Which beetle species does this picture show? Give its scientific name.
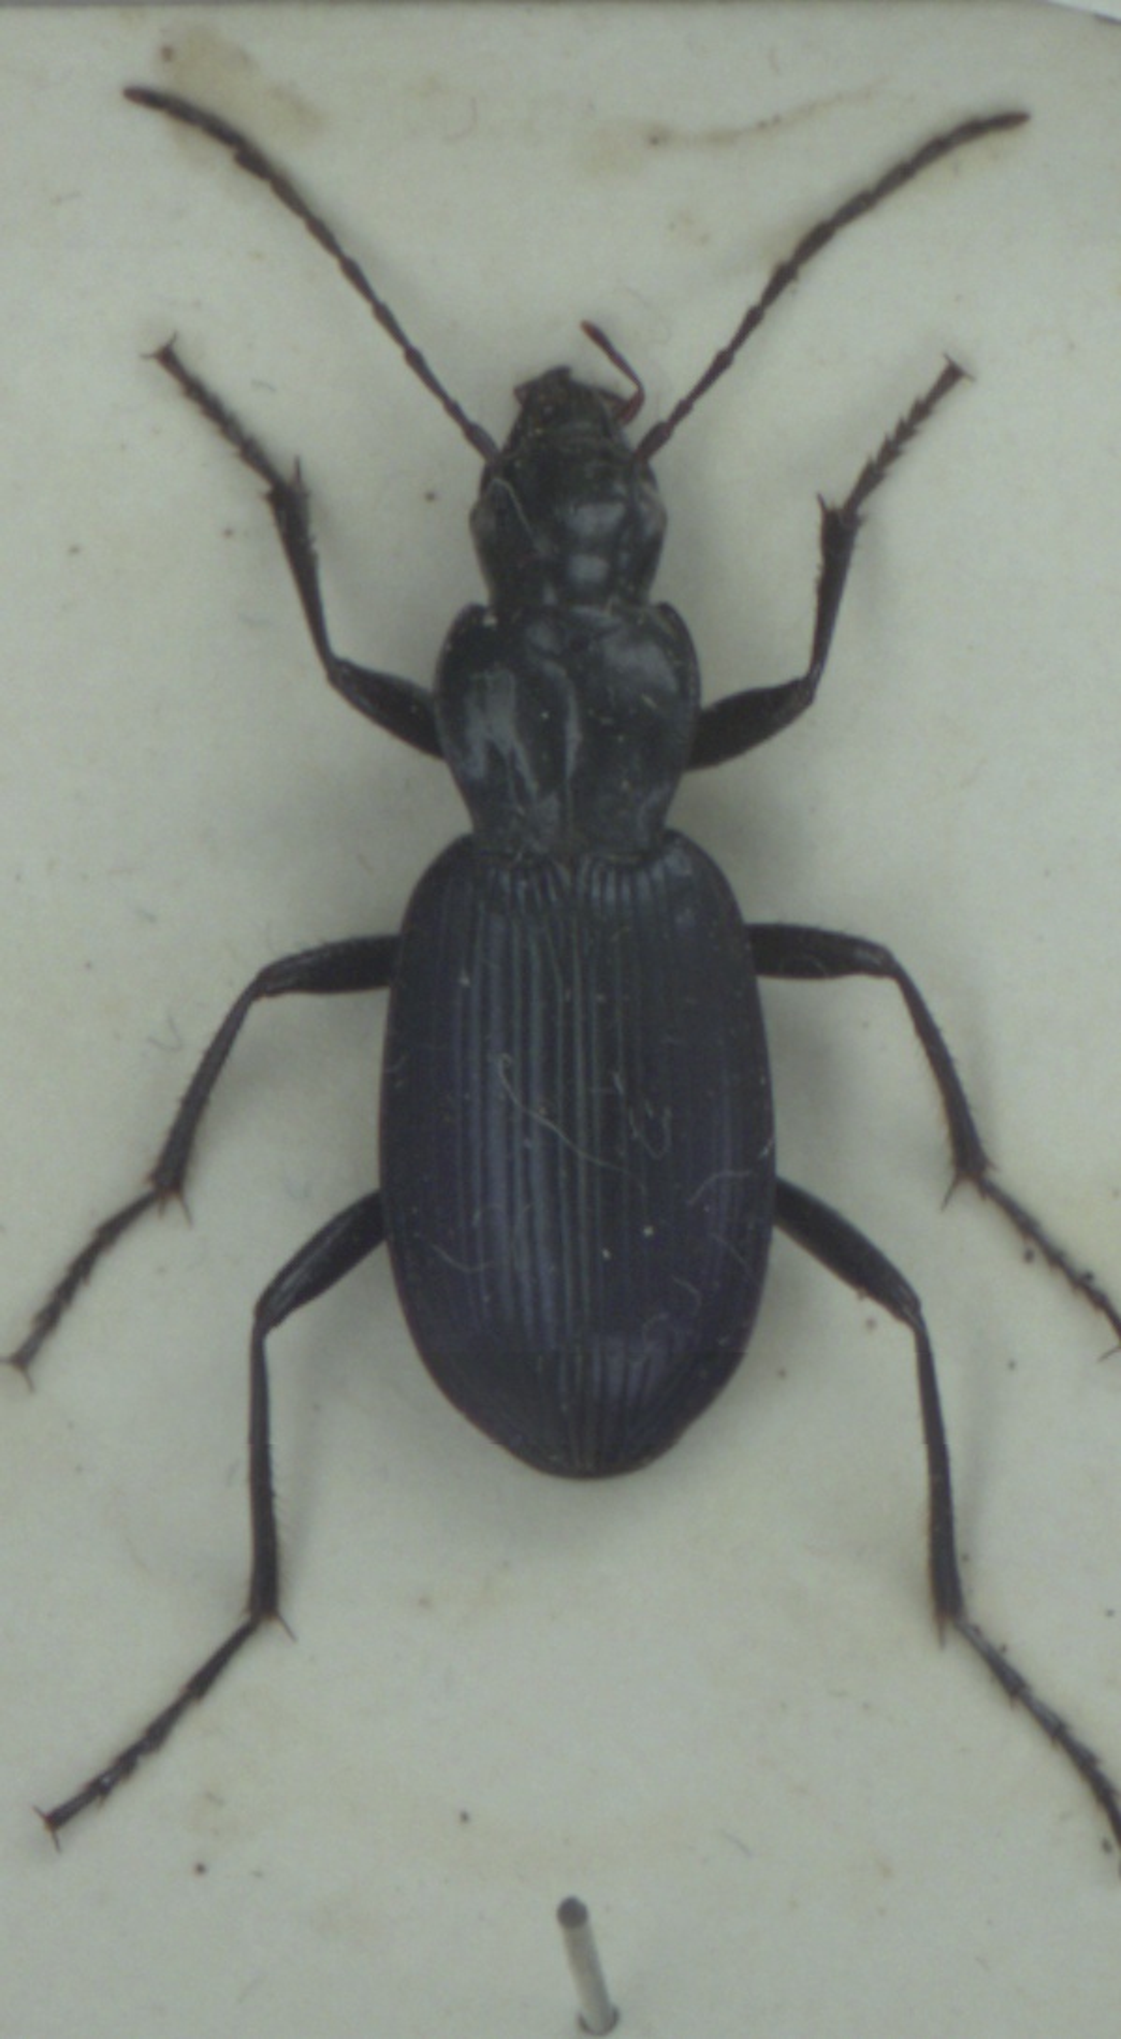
Laemostenus terricola
